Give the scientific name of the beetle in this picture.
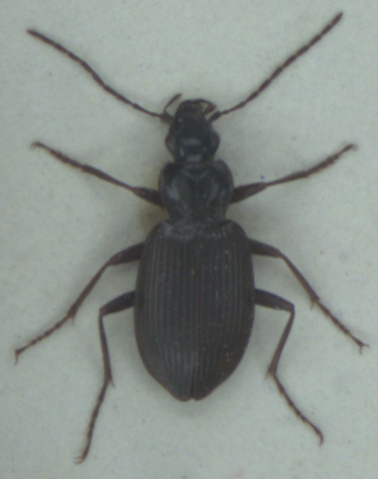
Platynus assimilis
